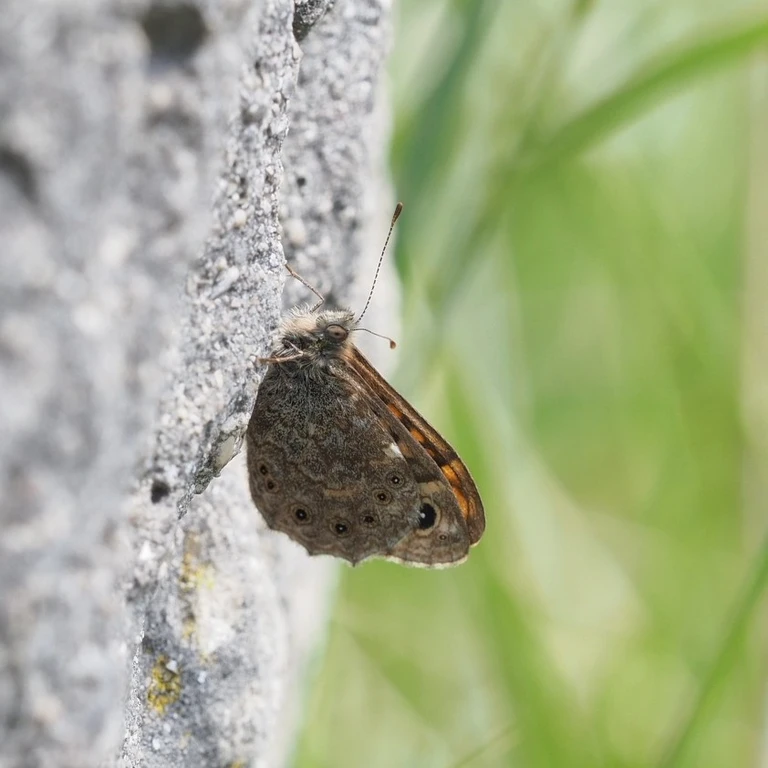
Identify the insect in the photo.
Lasiommata megera (also Pararge megera)
